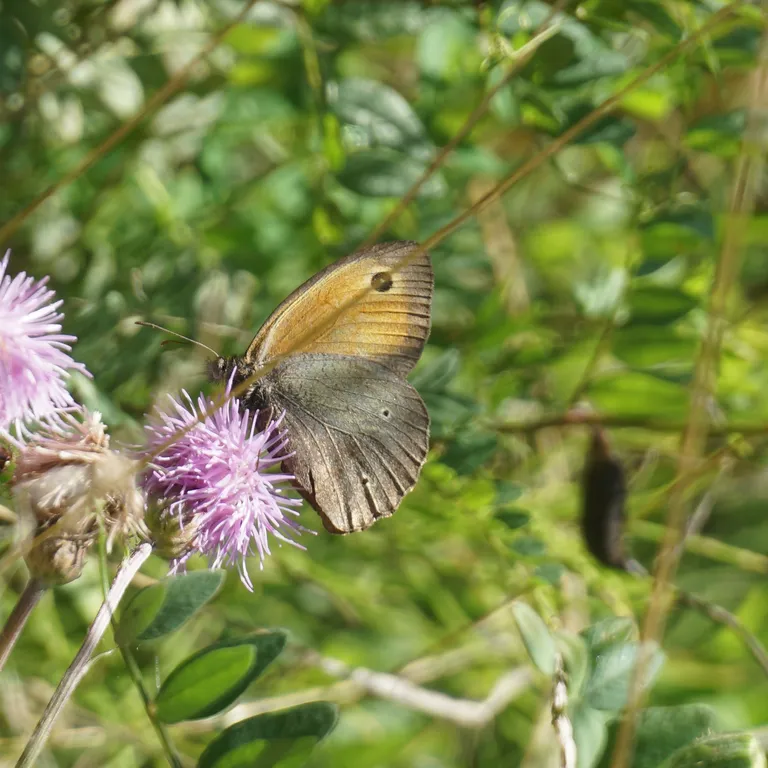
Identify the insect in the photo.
Maniola jurtina
